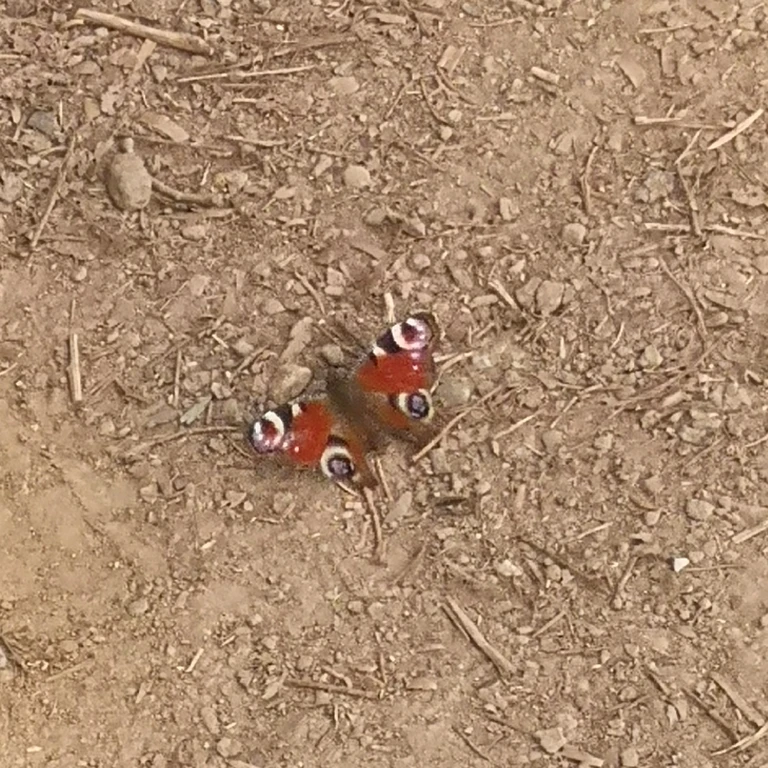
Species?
Aglais io
